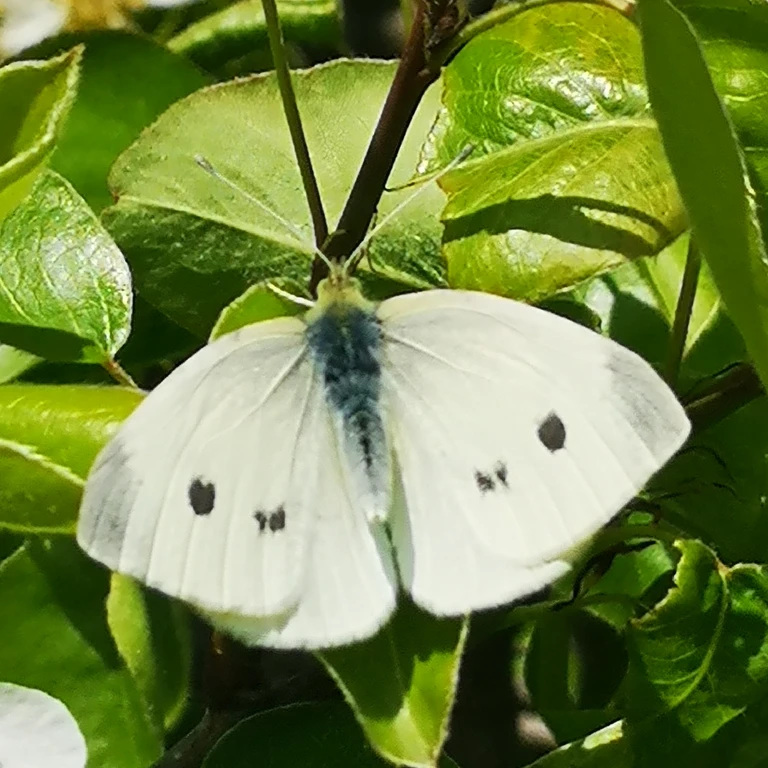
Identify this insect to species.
Pieris rapae
